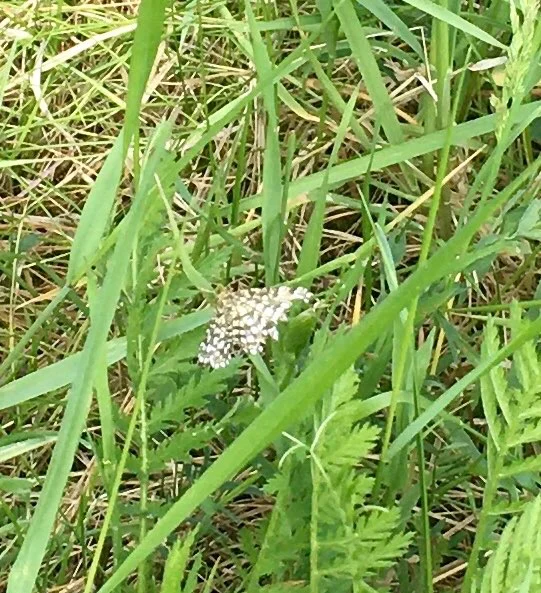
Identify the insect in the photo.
Chiasmia clathrata
